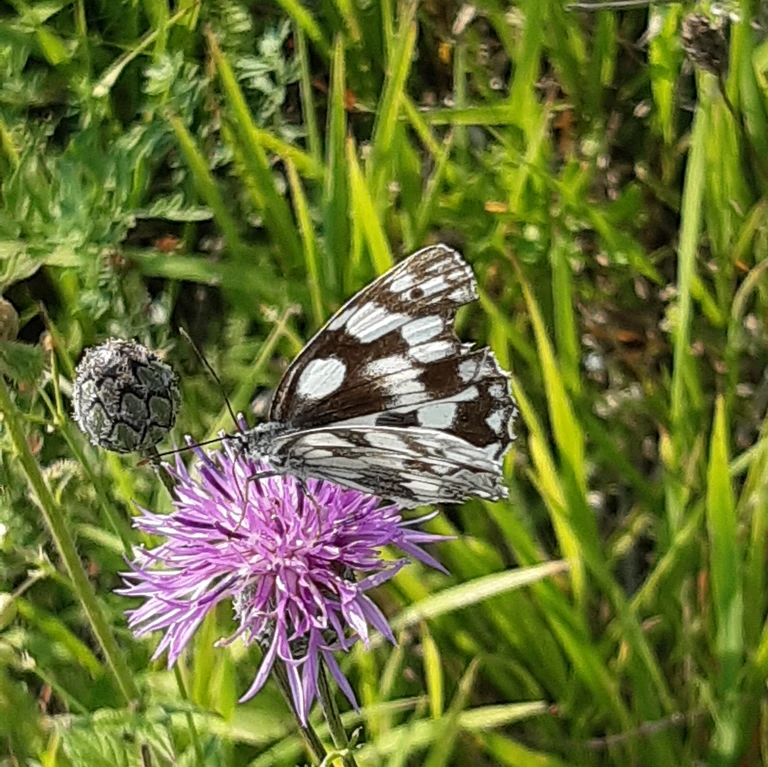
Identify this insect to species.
Melanargia galathea
